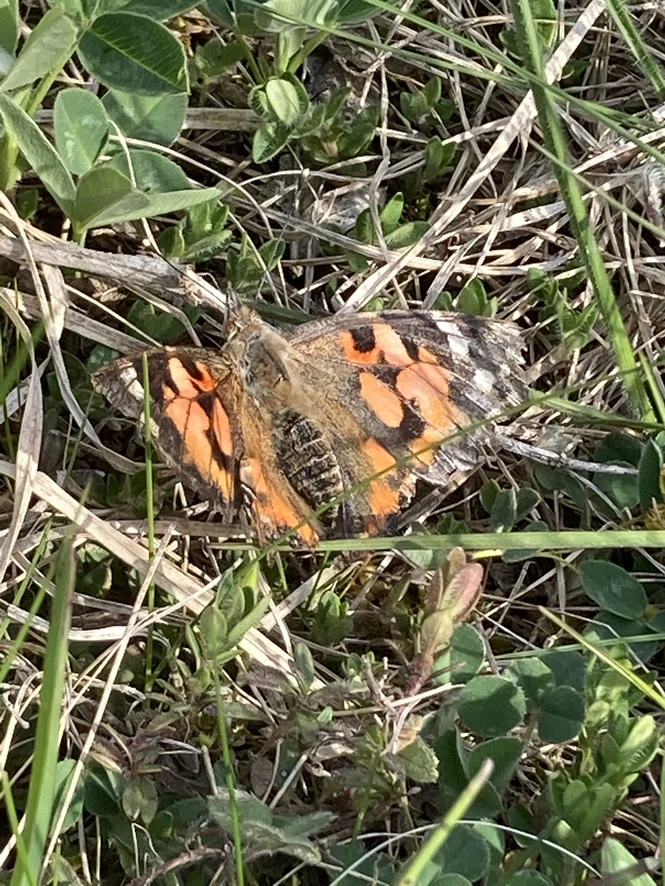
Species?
Vanessa cardui
